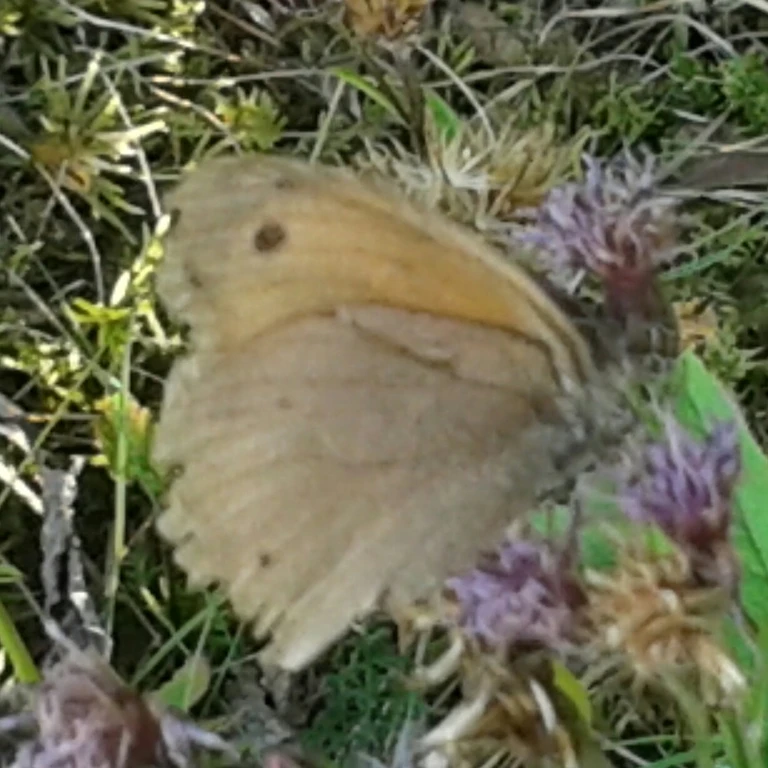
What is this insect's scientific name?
Maniola jurtina
